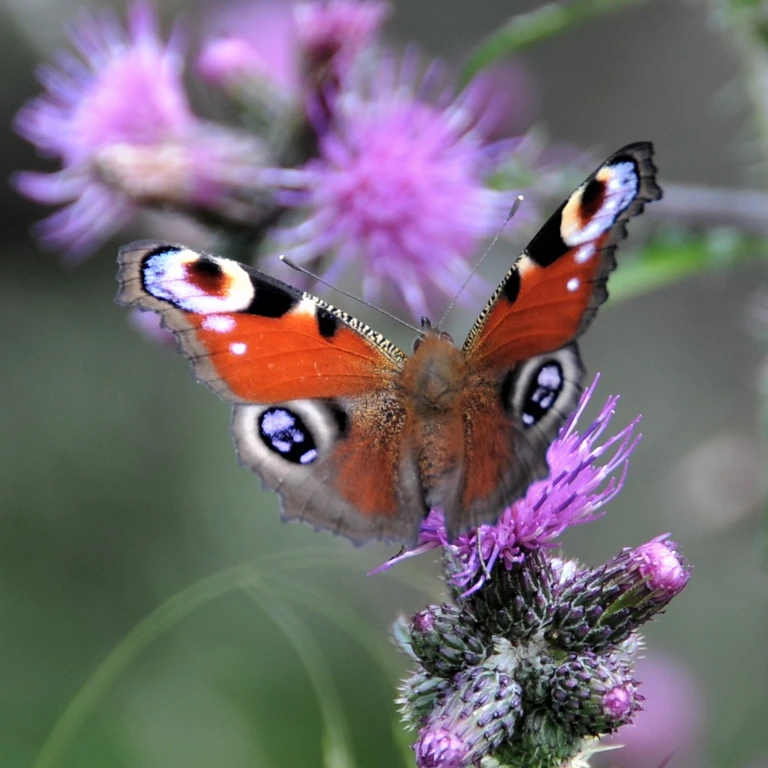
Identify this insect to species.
Aglais io
